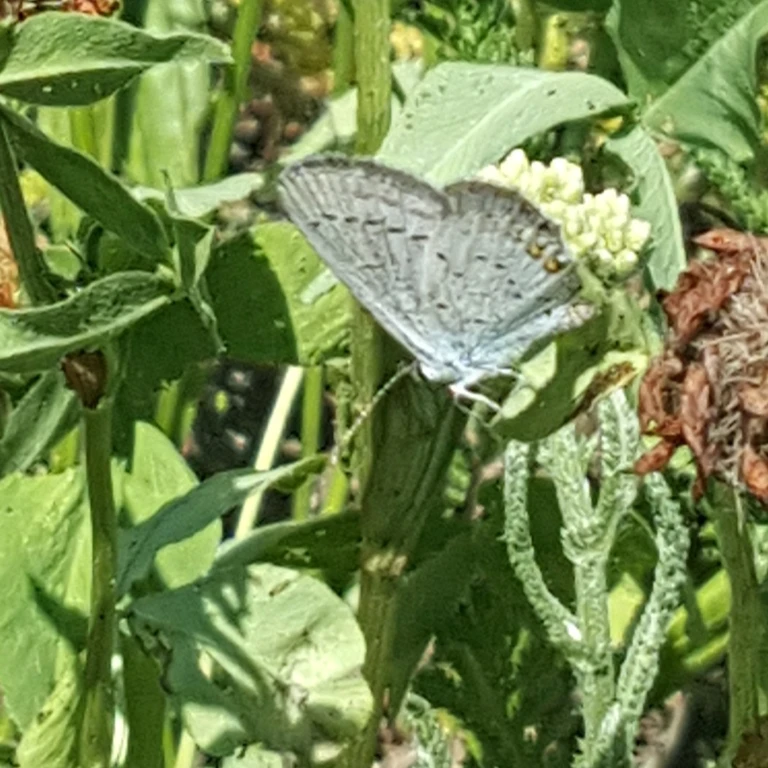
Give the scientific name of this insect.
Cupido argiades (also Elkalyce argiades)
